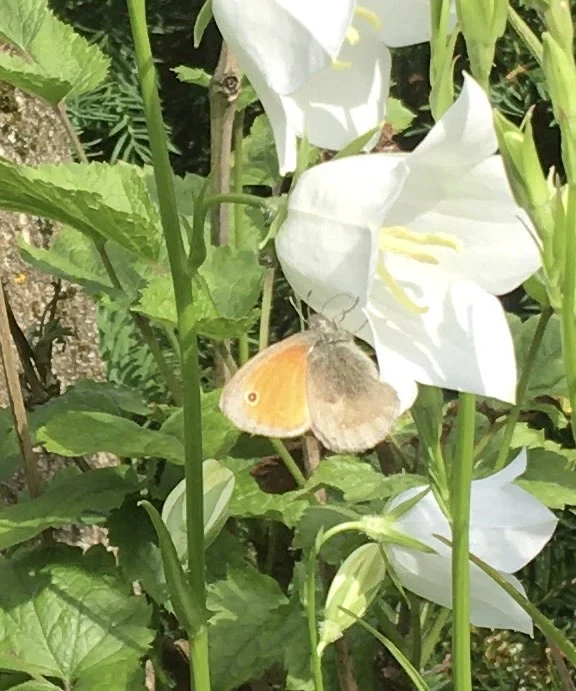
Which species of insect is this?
Coenonympha pamphilus
